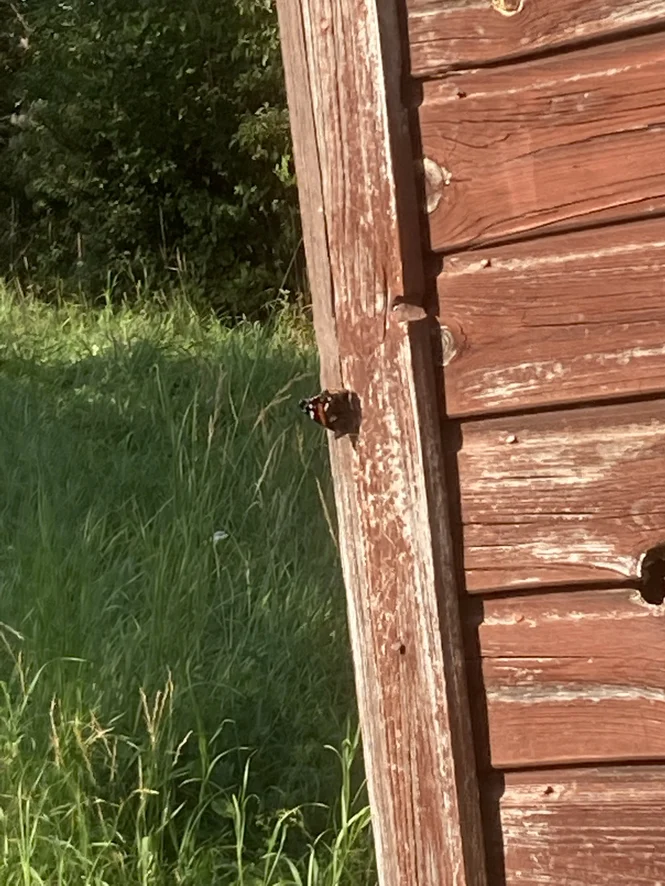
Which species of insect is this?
Vanessa atalanta
